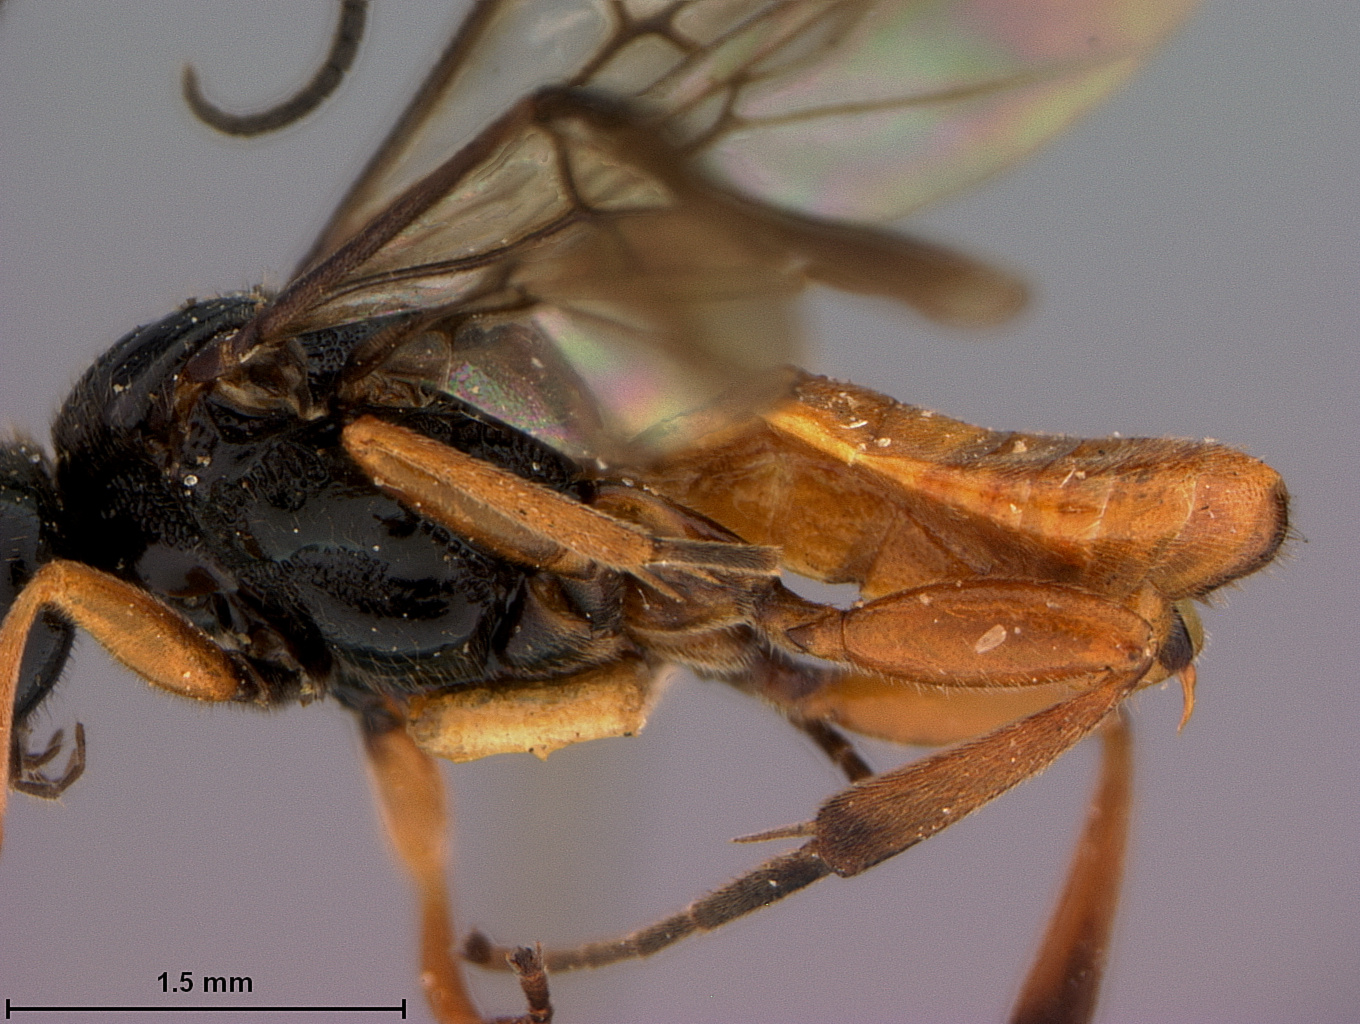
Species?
Cardiochiles arugosus
